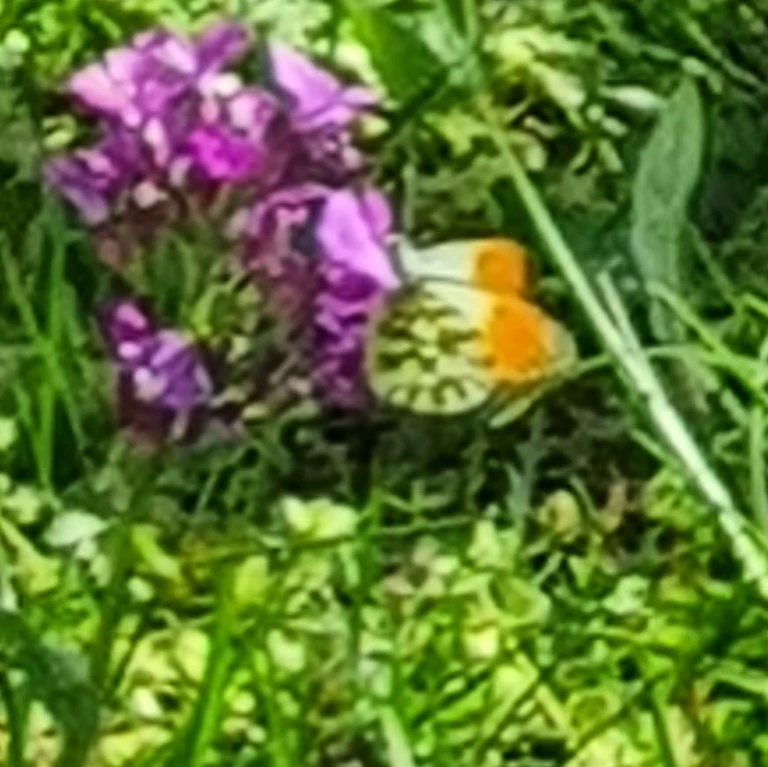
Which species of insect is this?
Anthocharis cardamines
